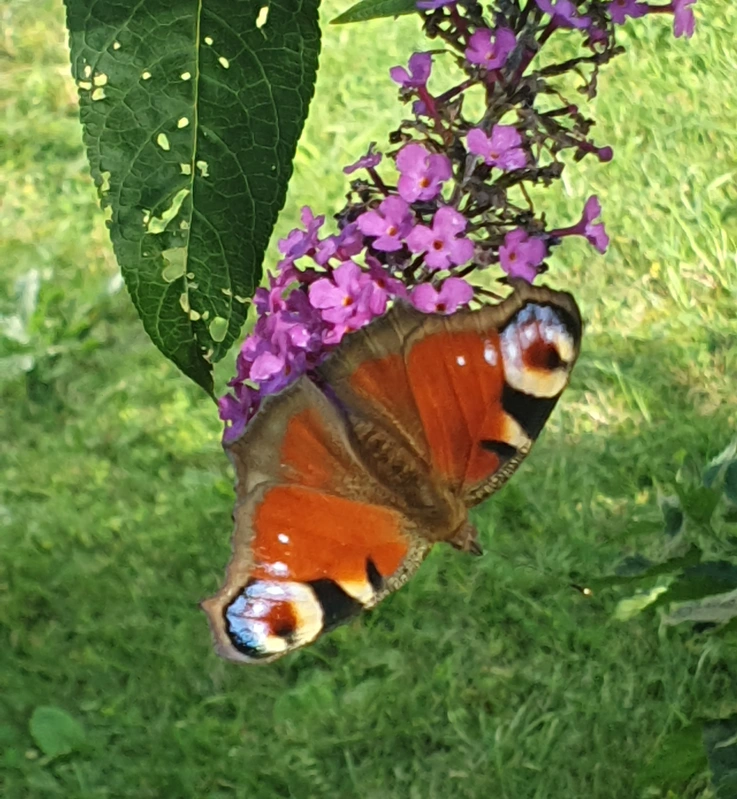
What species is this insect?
Aglais io
